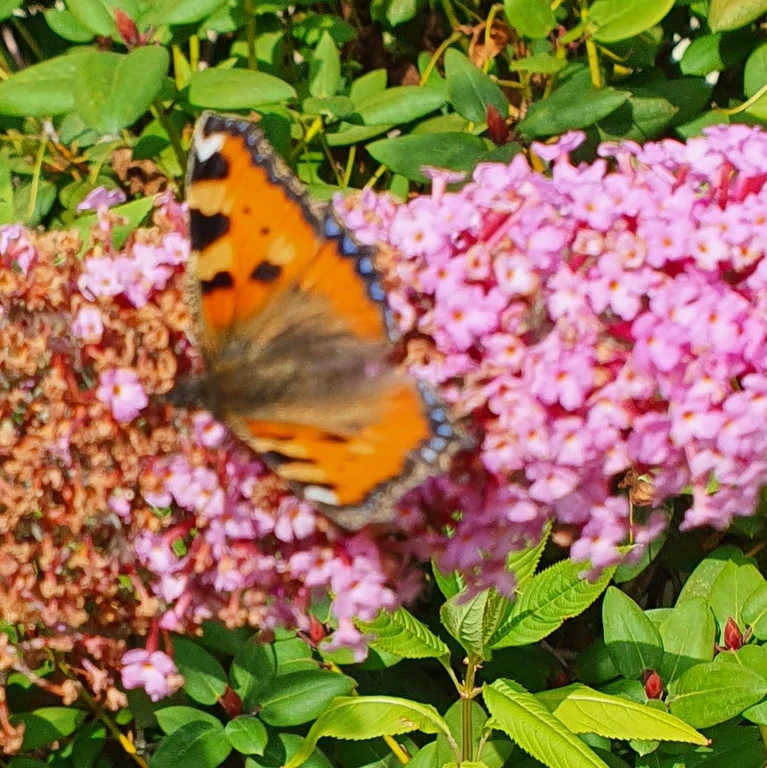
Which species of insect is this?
Aglais urticae
